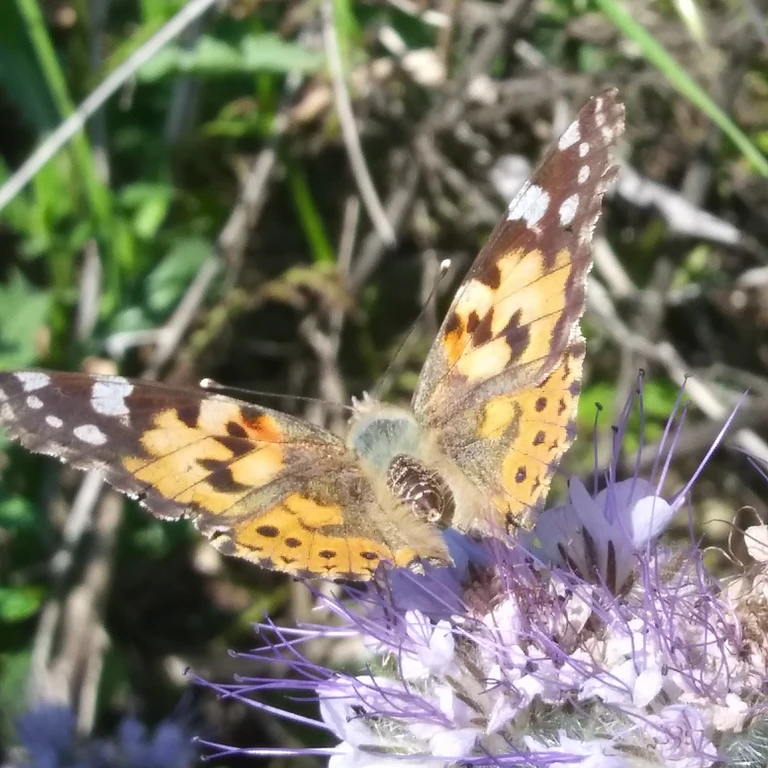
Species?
Vanessa cardui
